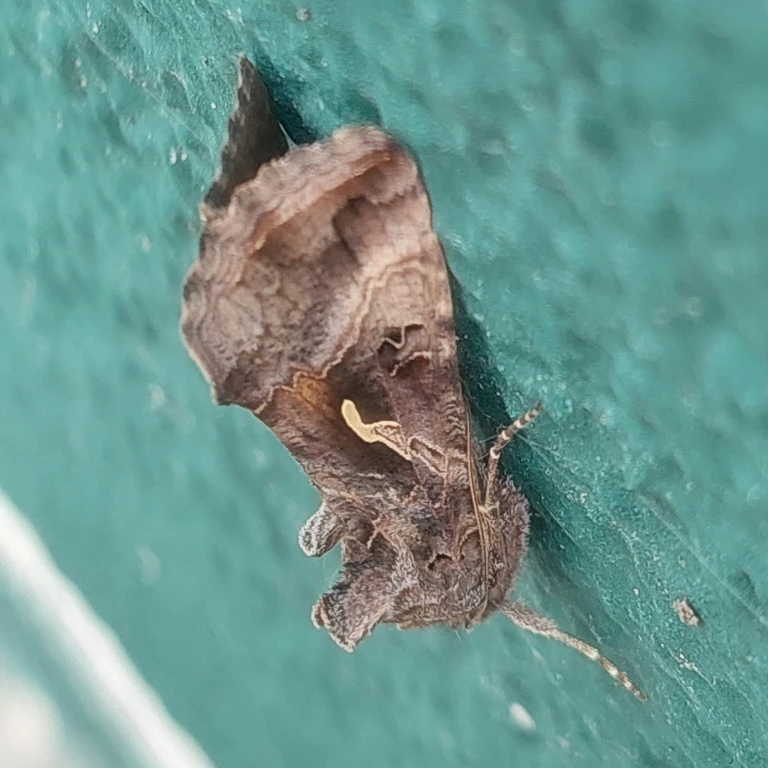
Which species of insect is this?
Autographa gamma
